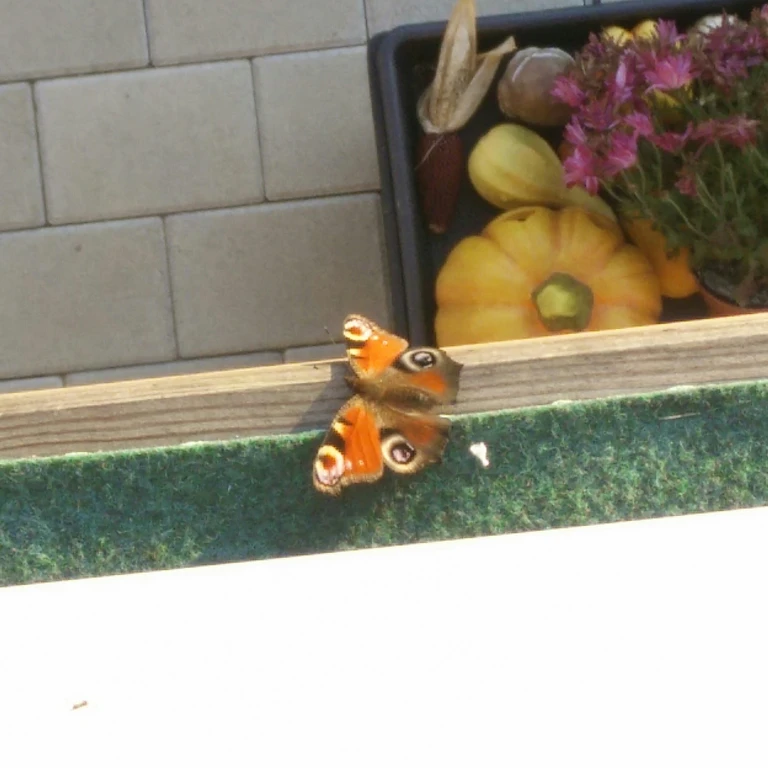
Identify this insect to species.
Aglais io
